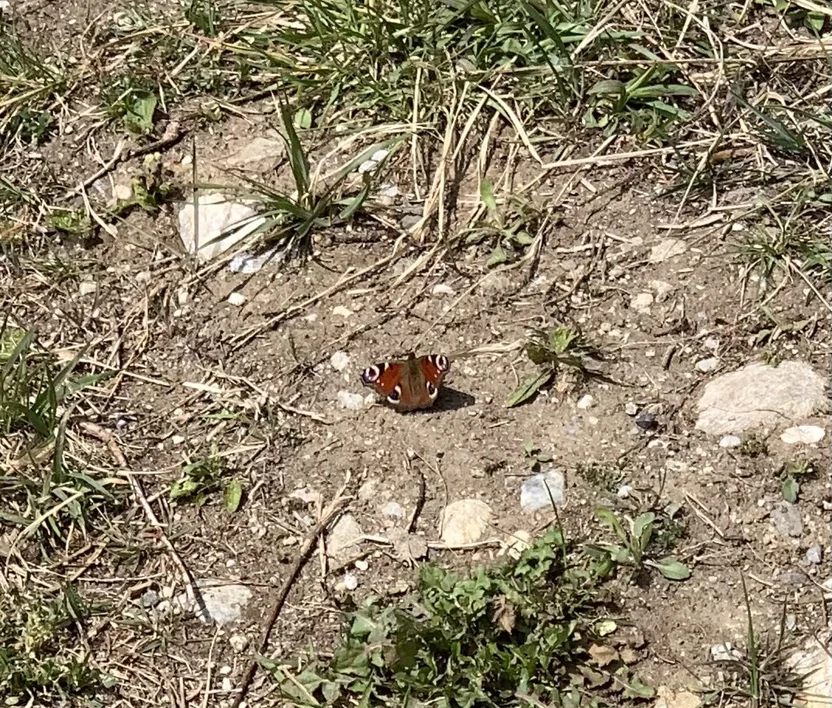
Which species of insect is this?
Aglais io
